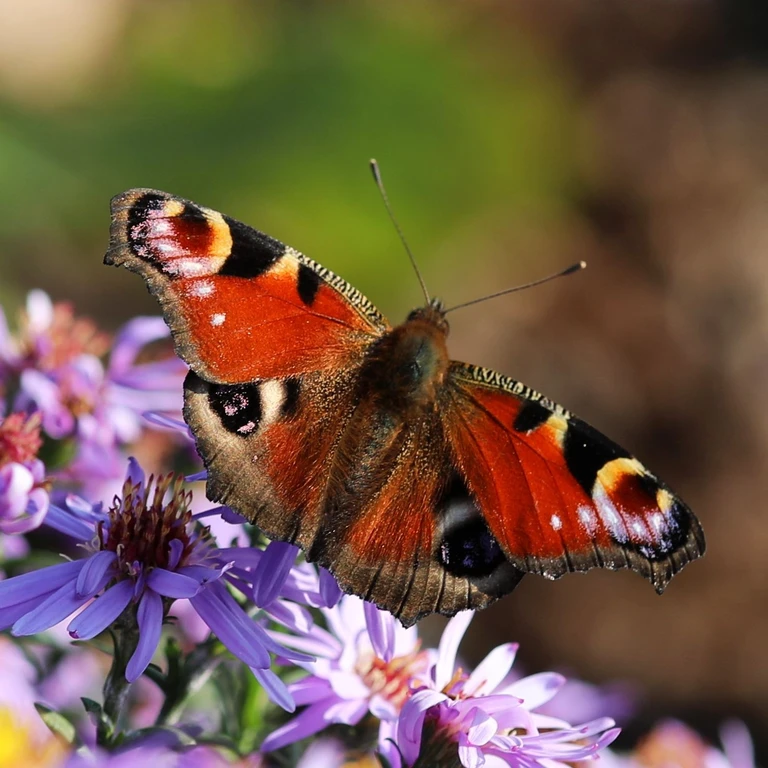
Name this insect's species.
Aglais io
